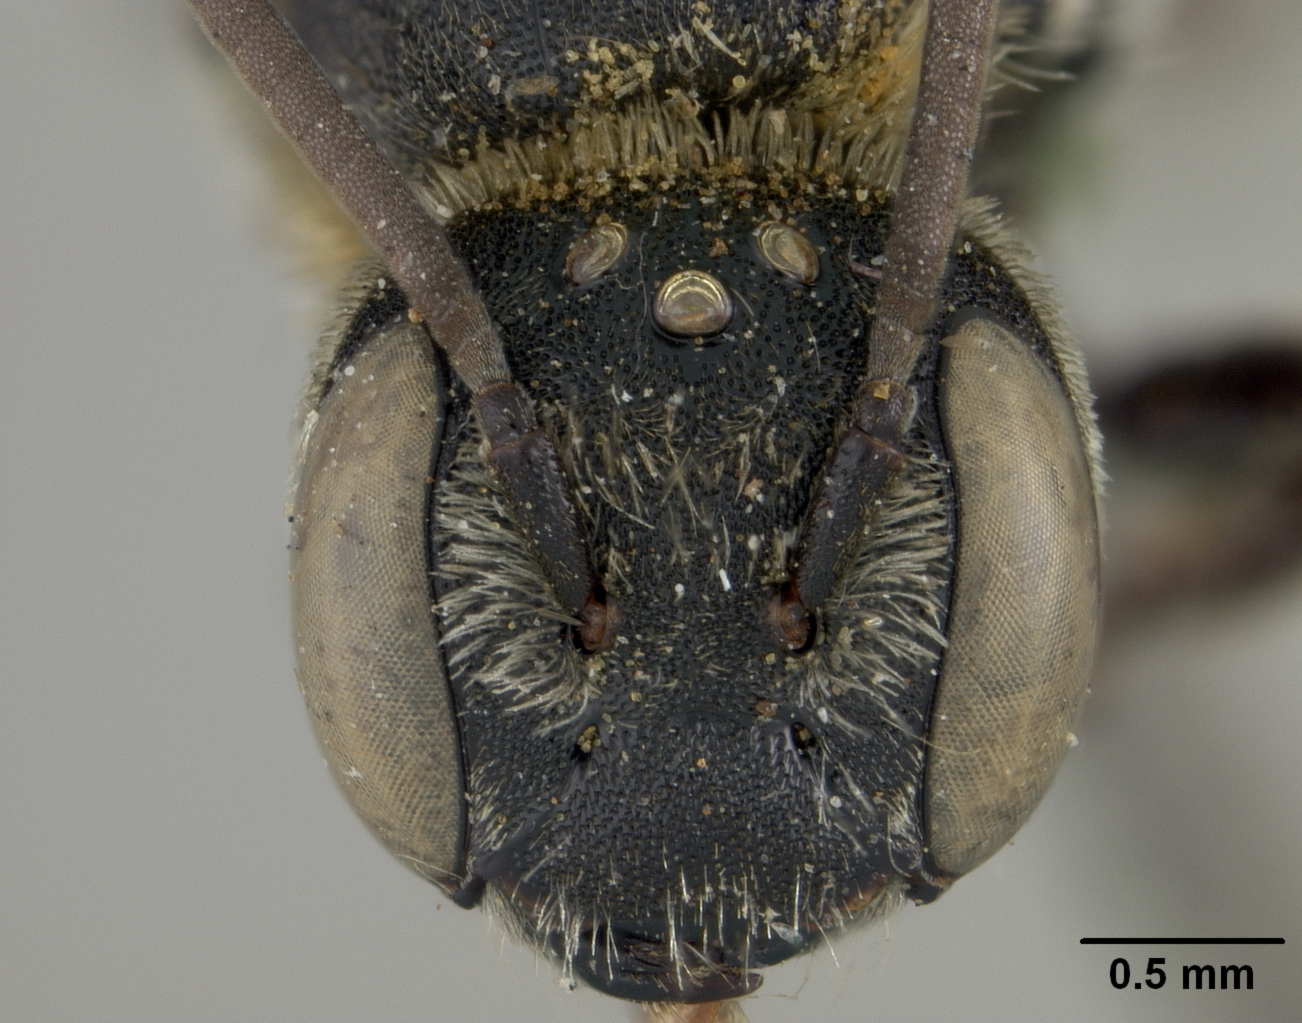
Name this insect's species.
Heriades odontura
